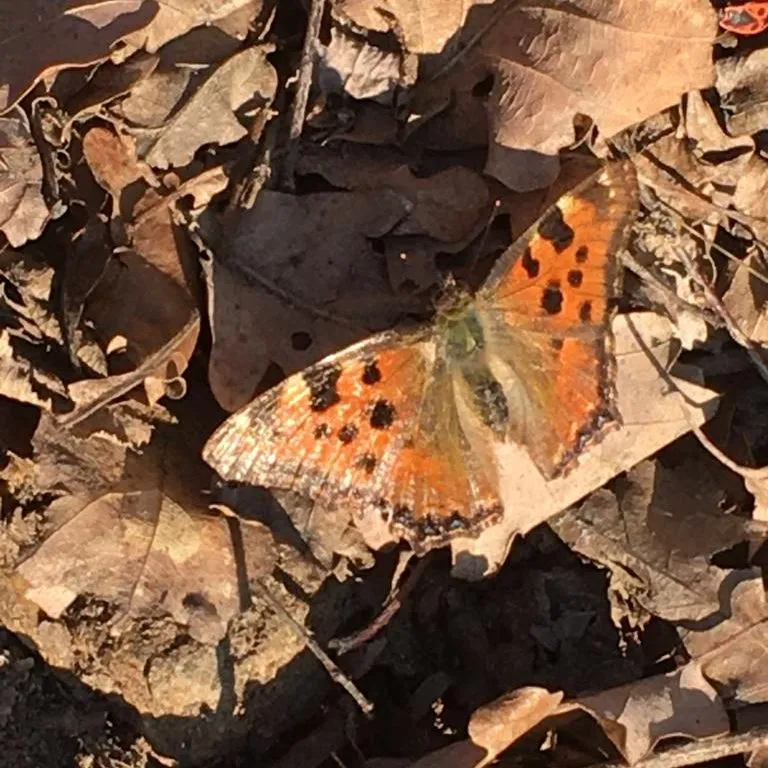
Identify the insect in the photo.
Nymphalis polychloros
